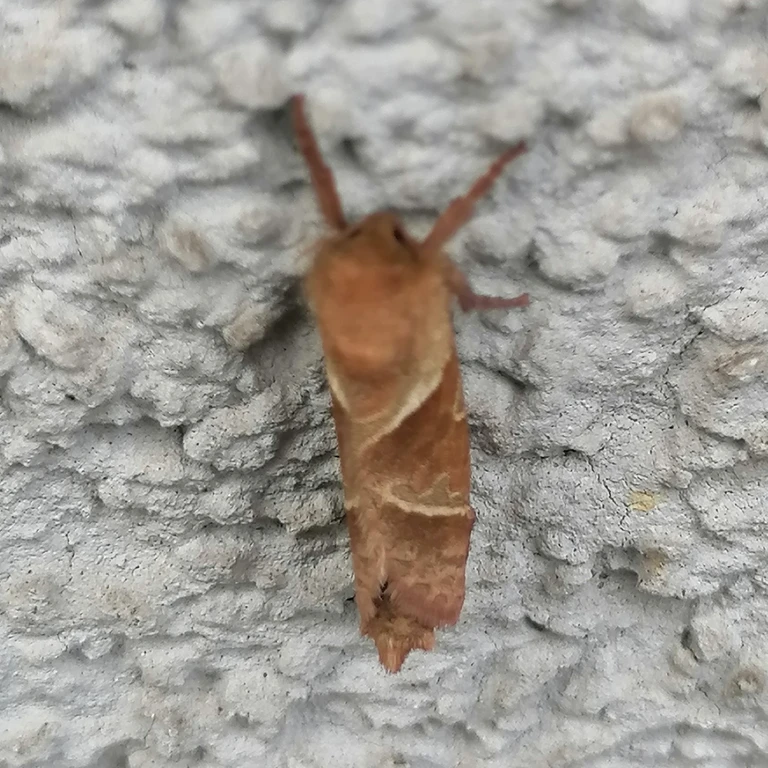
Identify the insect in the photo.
Triodia sylvina
